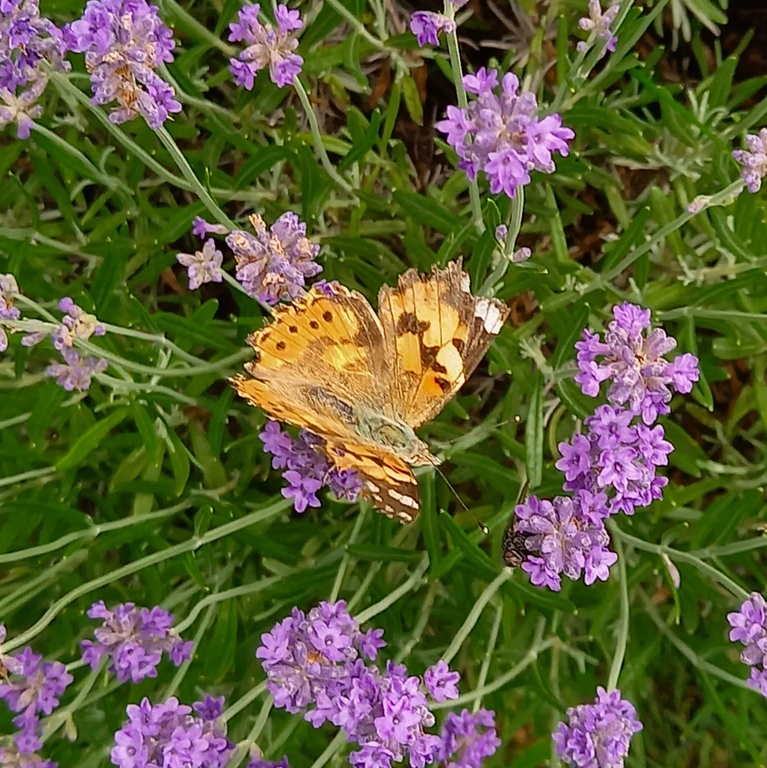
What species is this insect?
Vanessa cardui
